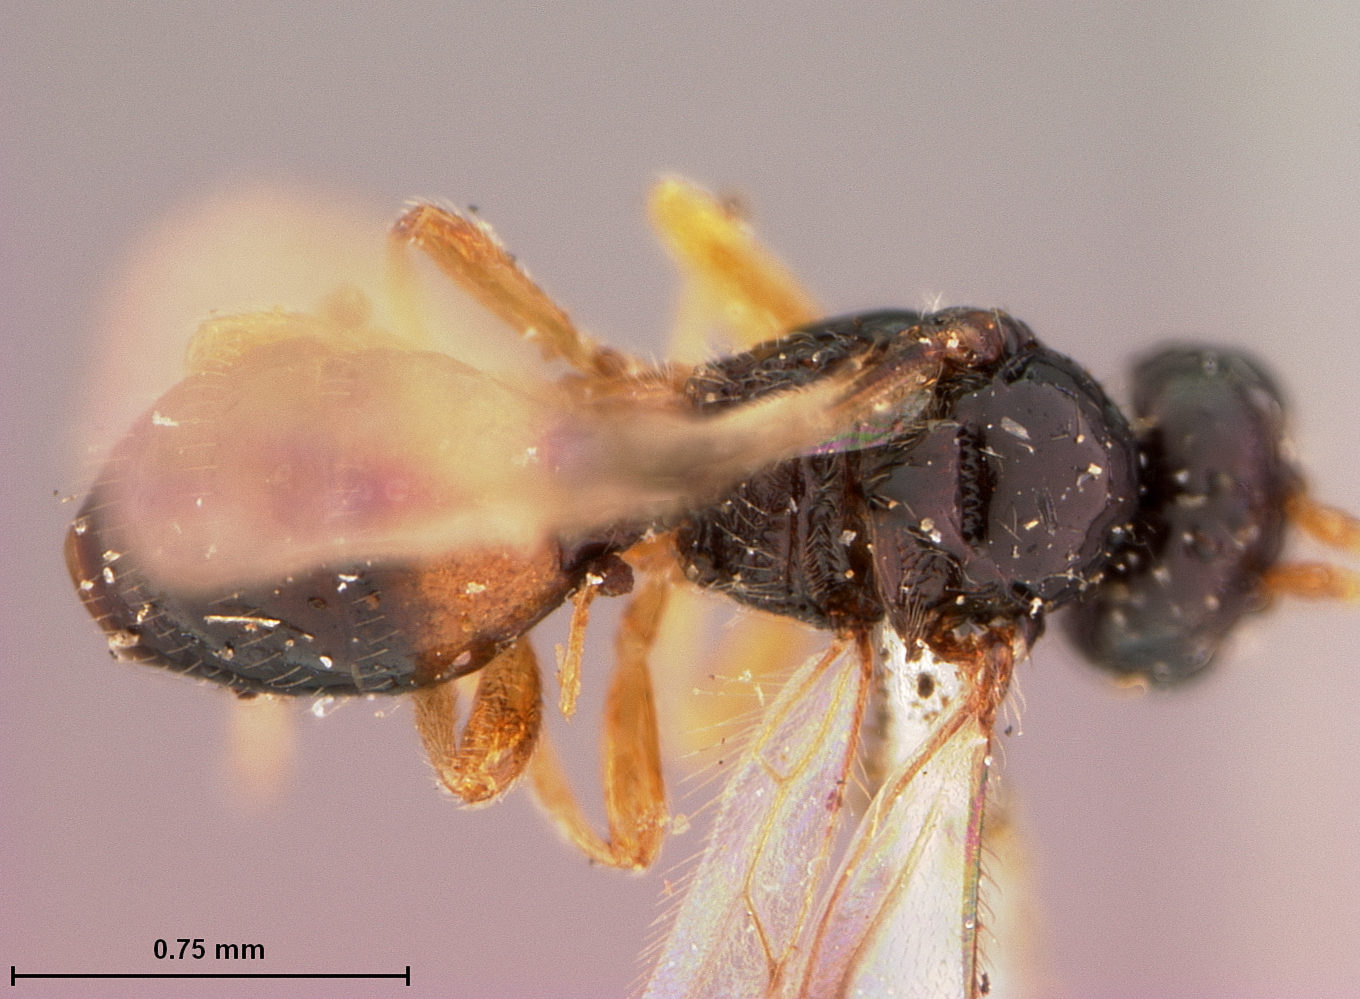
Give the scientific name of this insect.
Opius unifasciatus
